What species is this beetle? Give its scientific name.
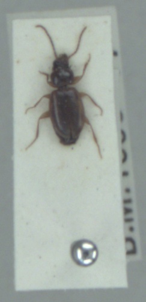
Trechus obtusus
